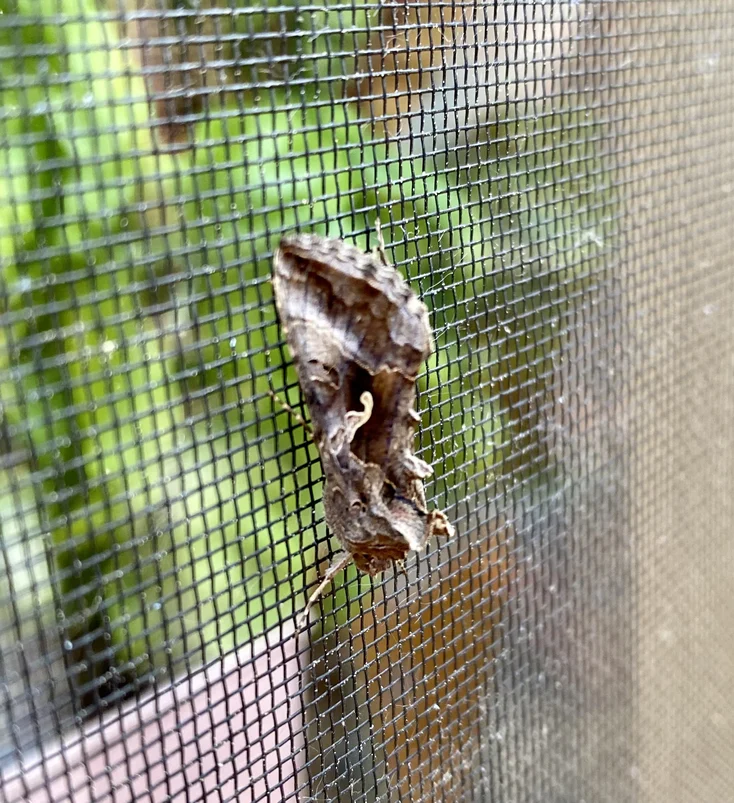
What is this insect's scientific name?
Autographa gamma
